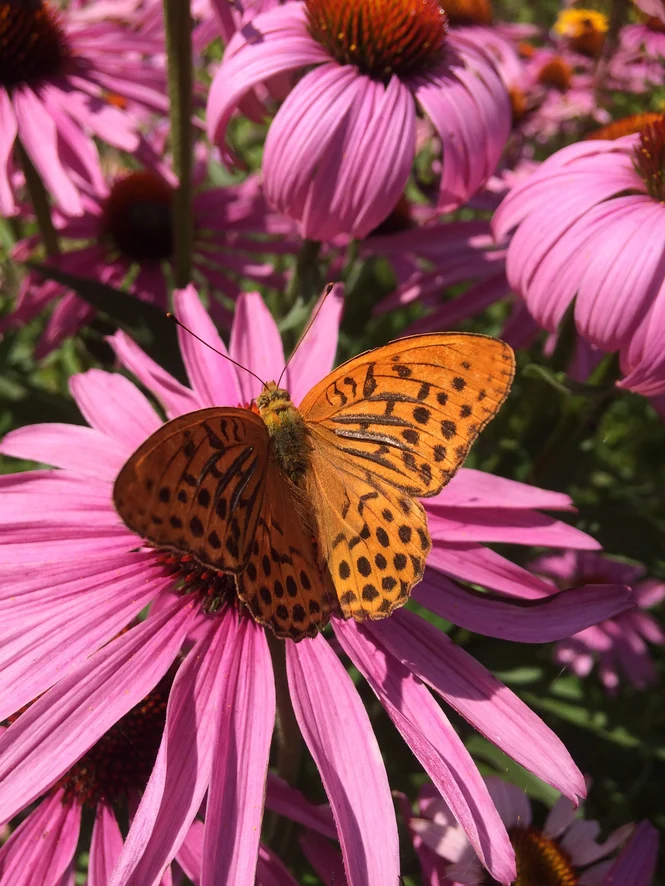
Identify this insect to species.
Argynnis paphia
